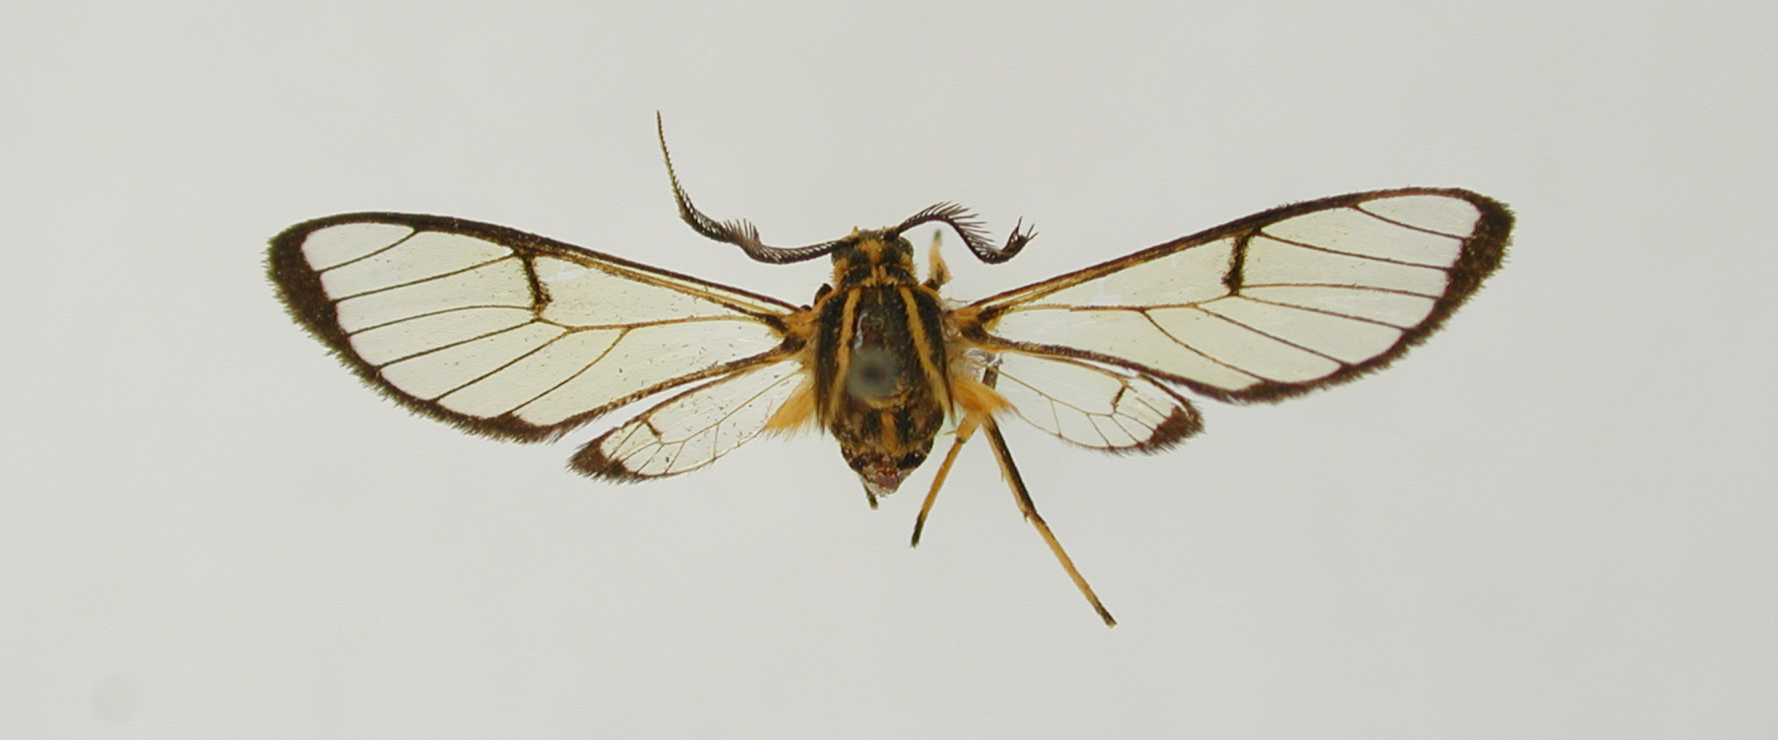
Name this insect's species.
Argyroeides auranticincta
